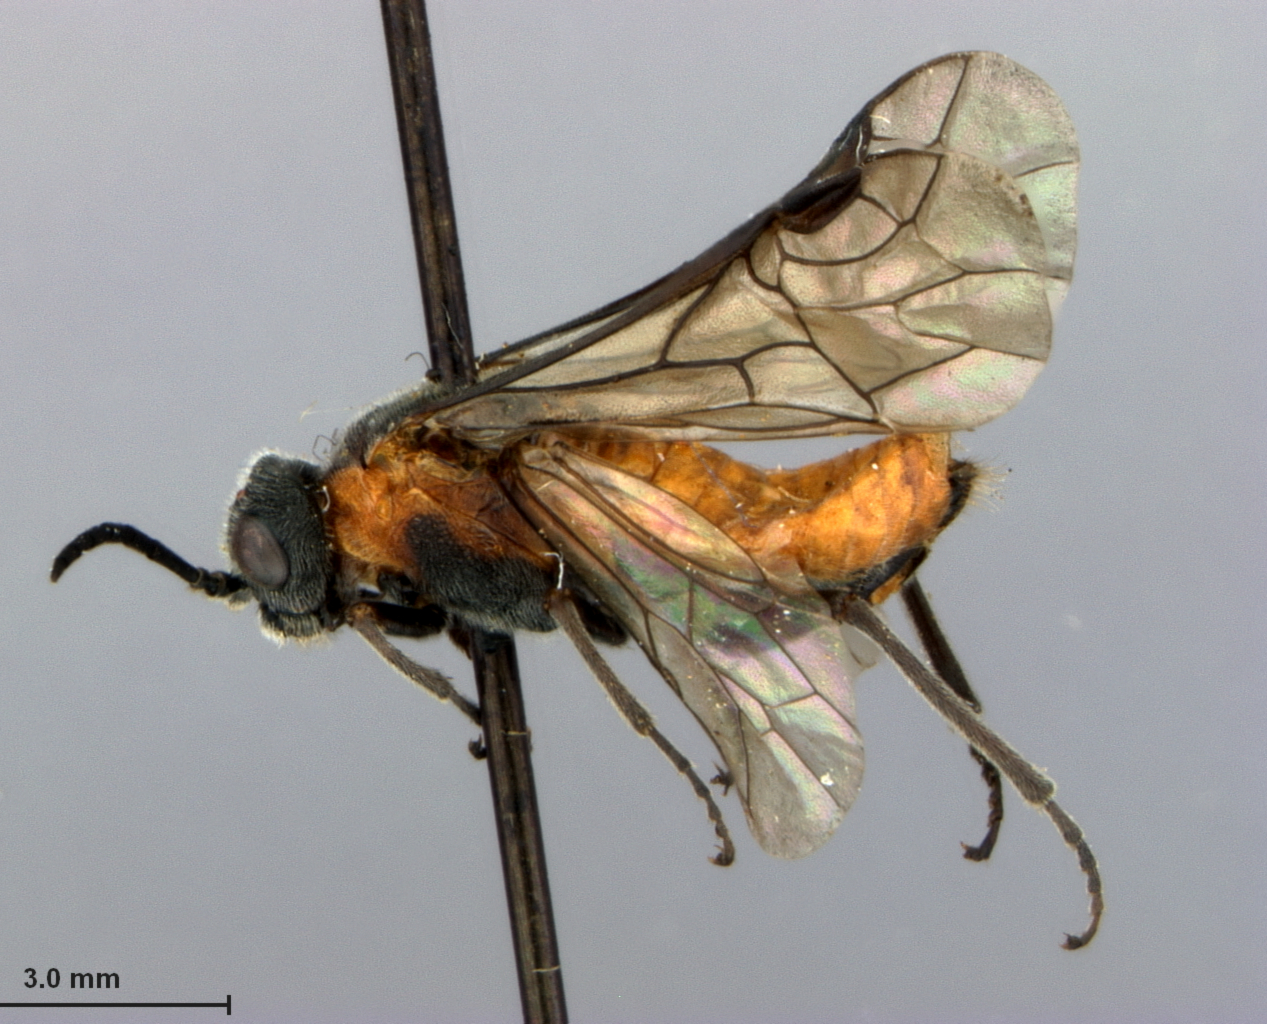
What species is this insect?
Dolerus tacoma
